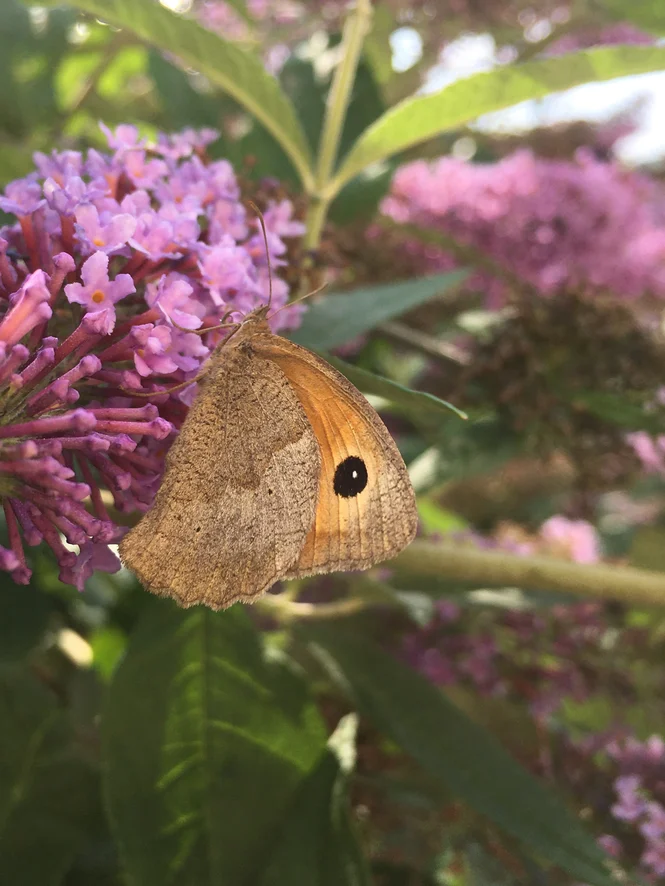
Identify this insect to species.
Maniola jurtina
